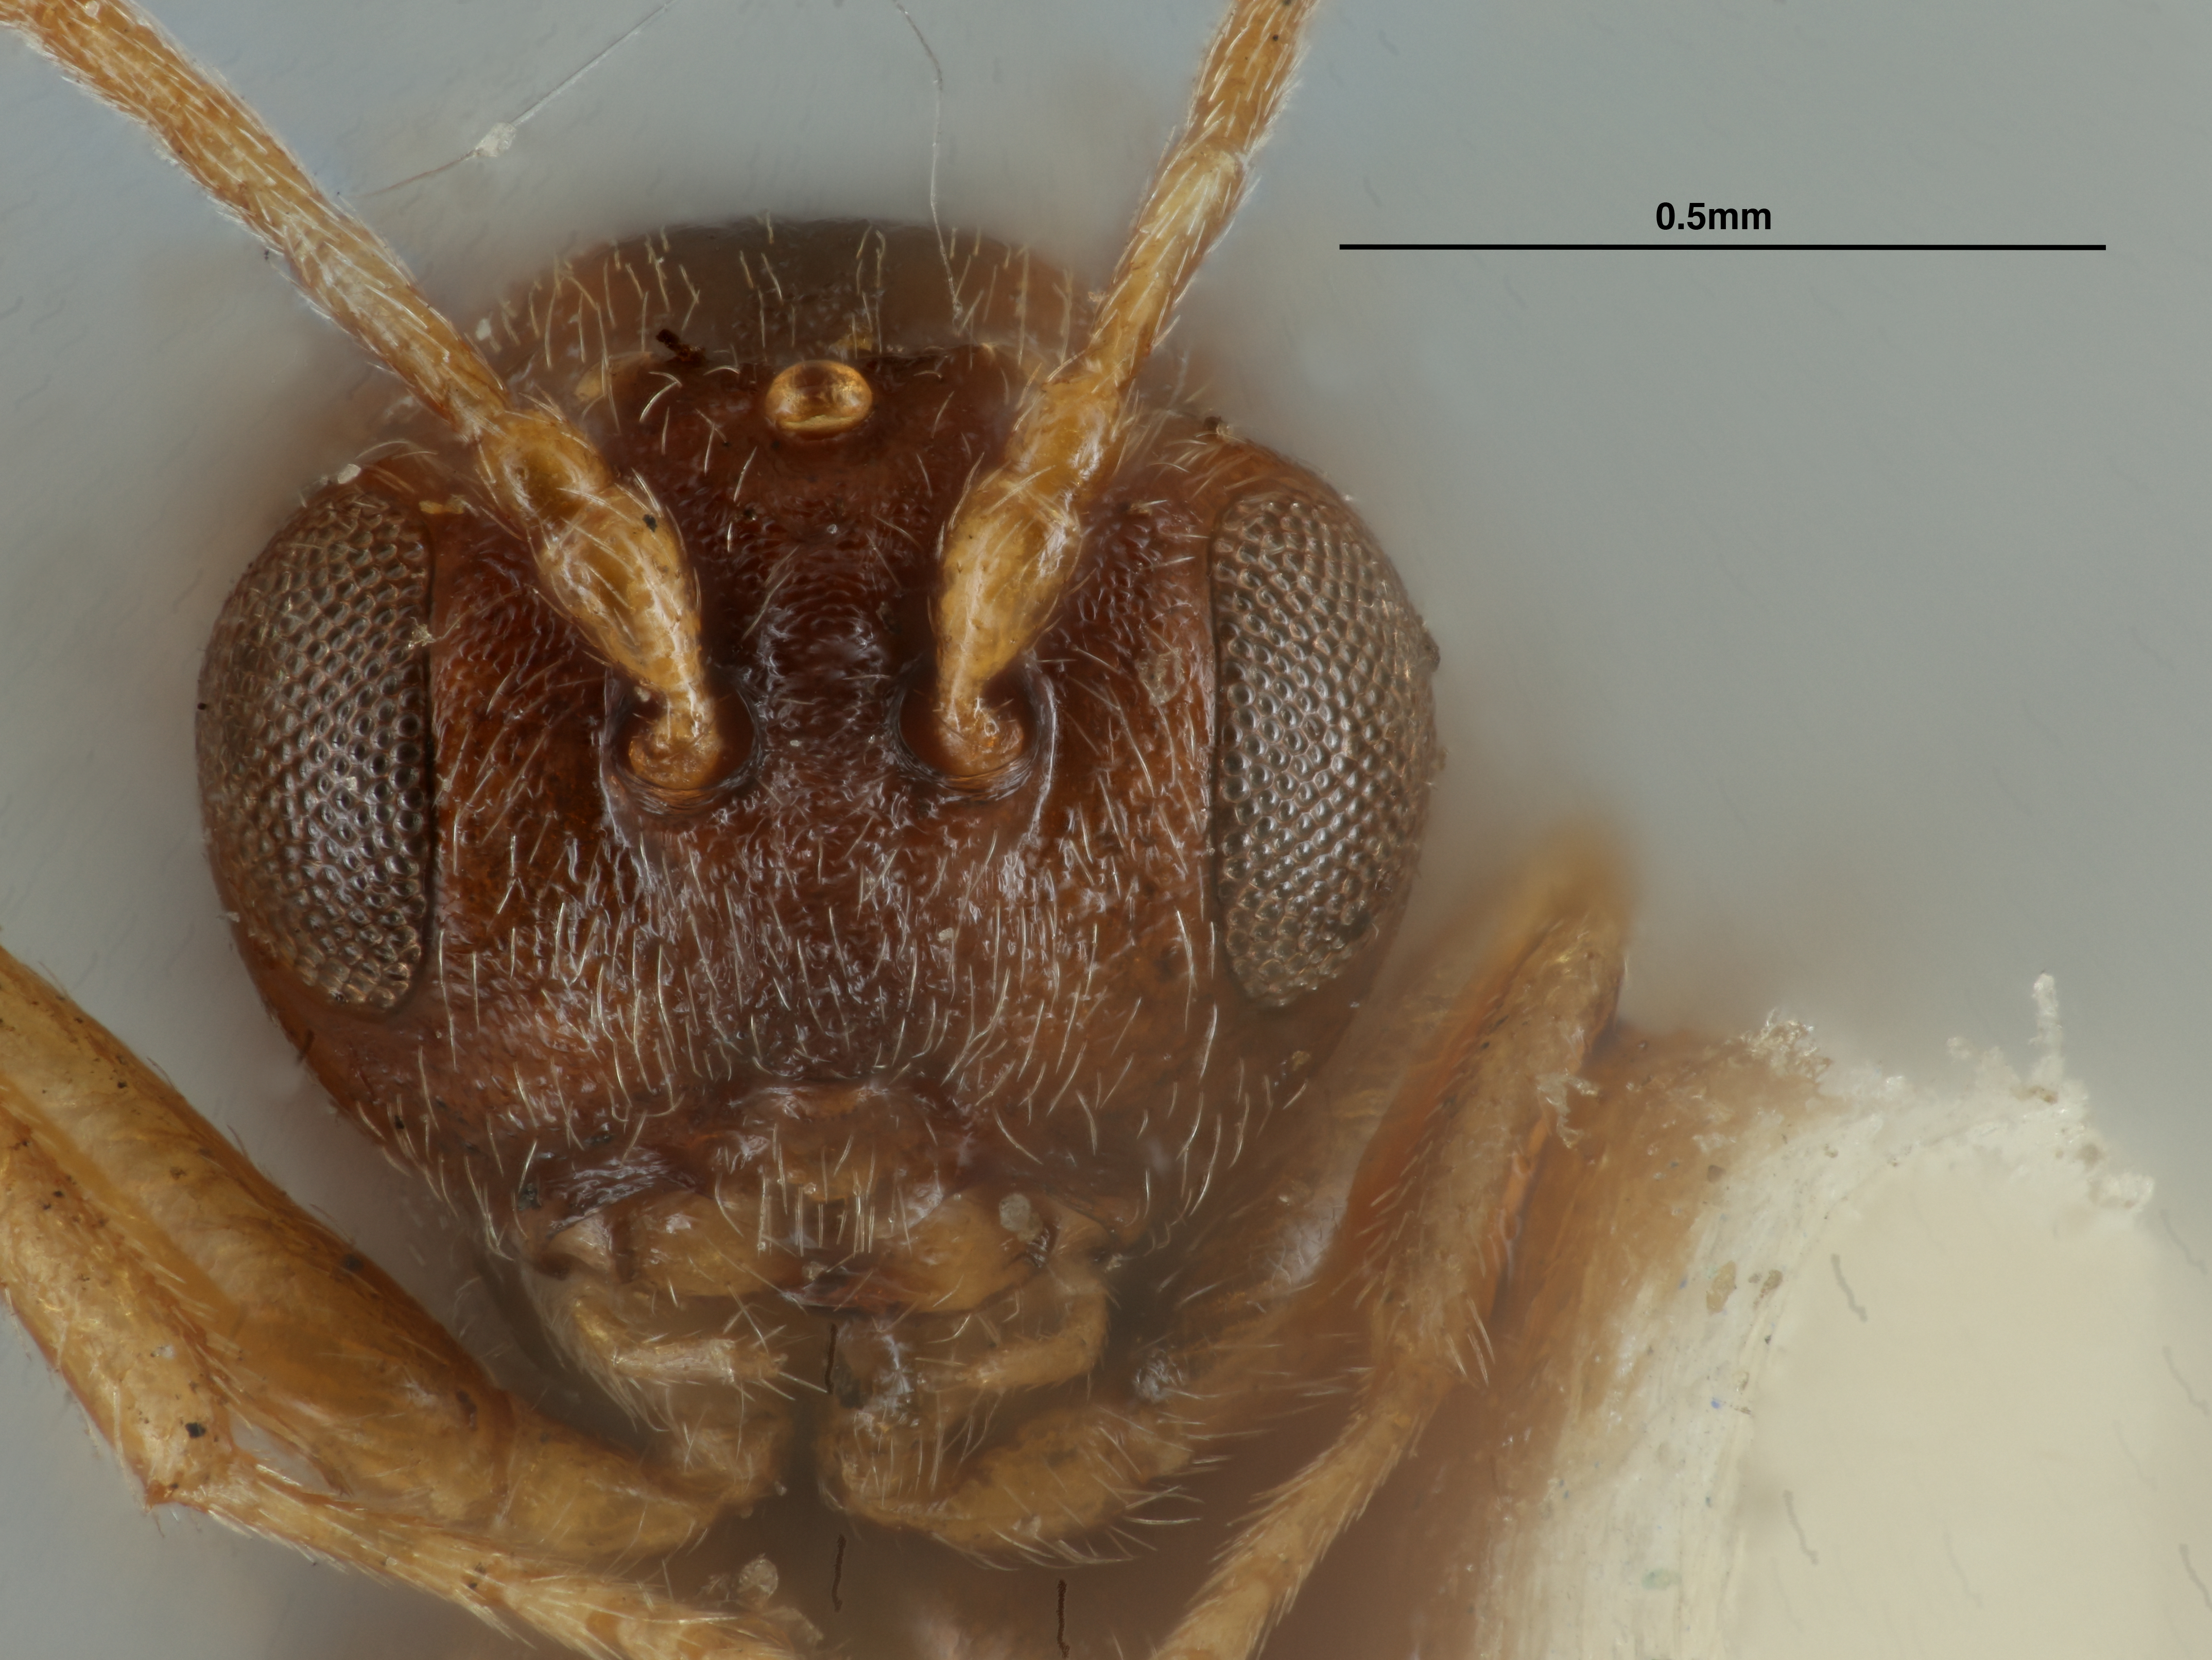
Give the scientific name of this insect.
Andricus foliosus
